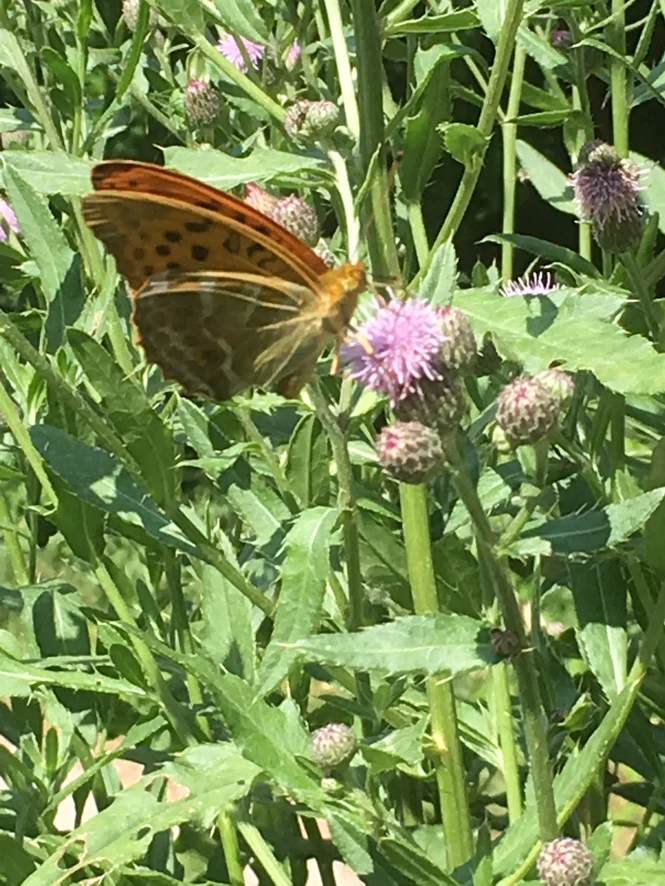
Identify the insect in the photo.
Argynnis paphia
